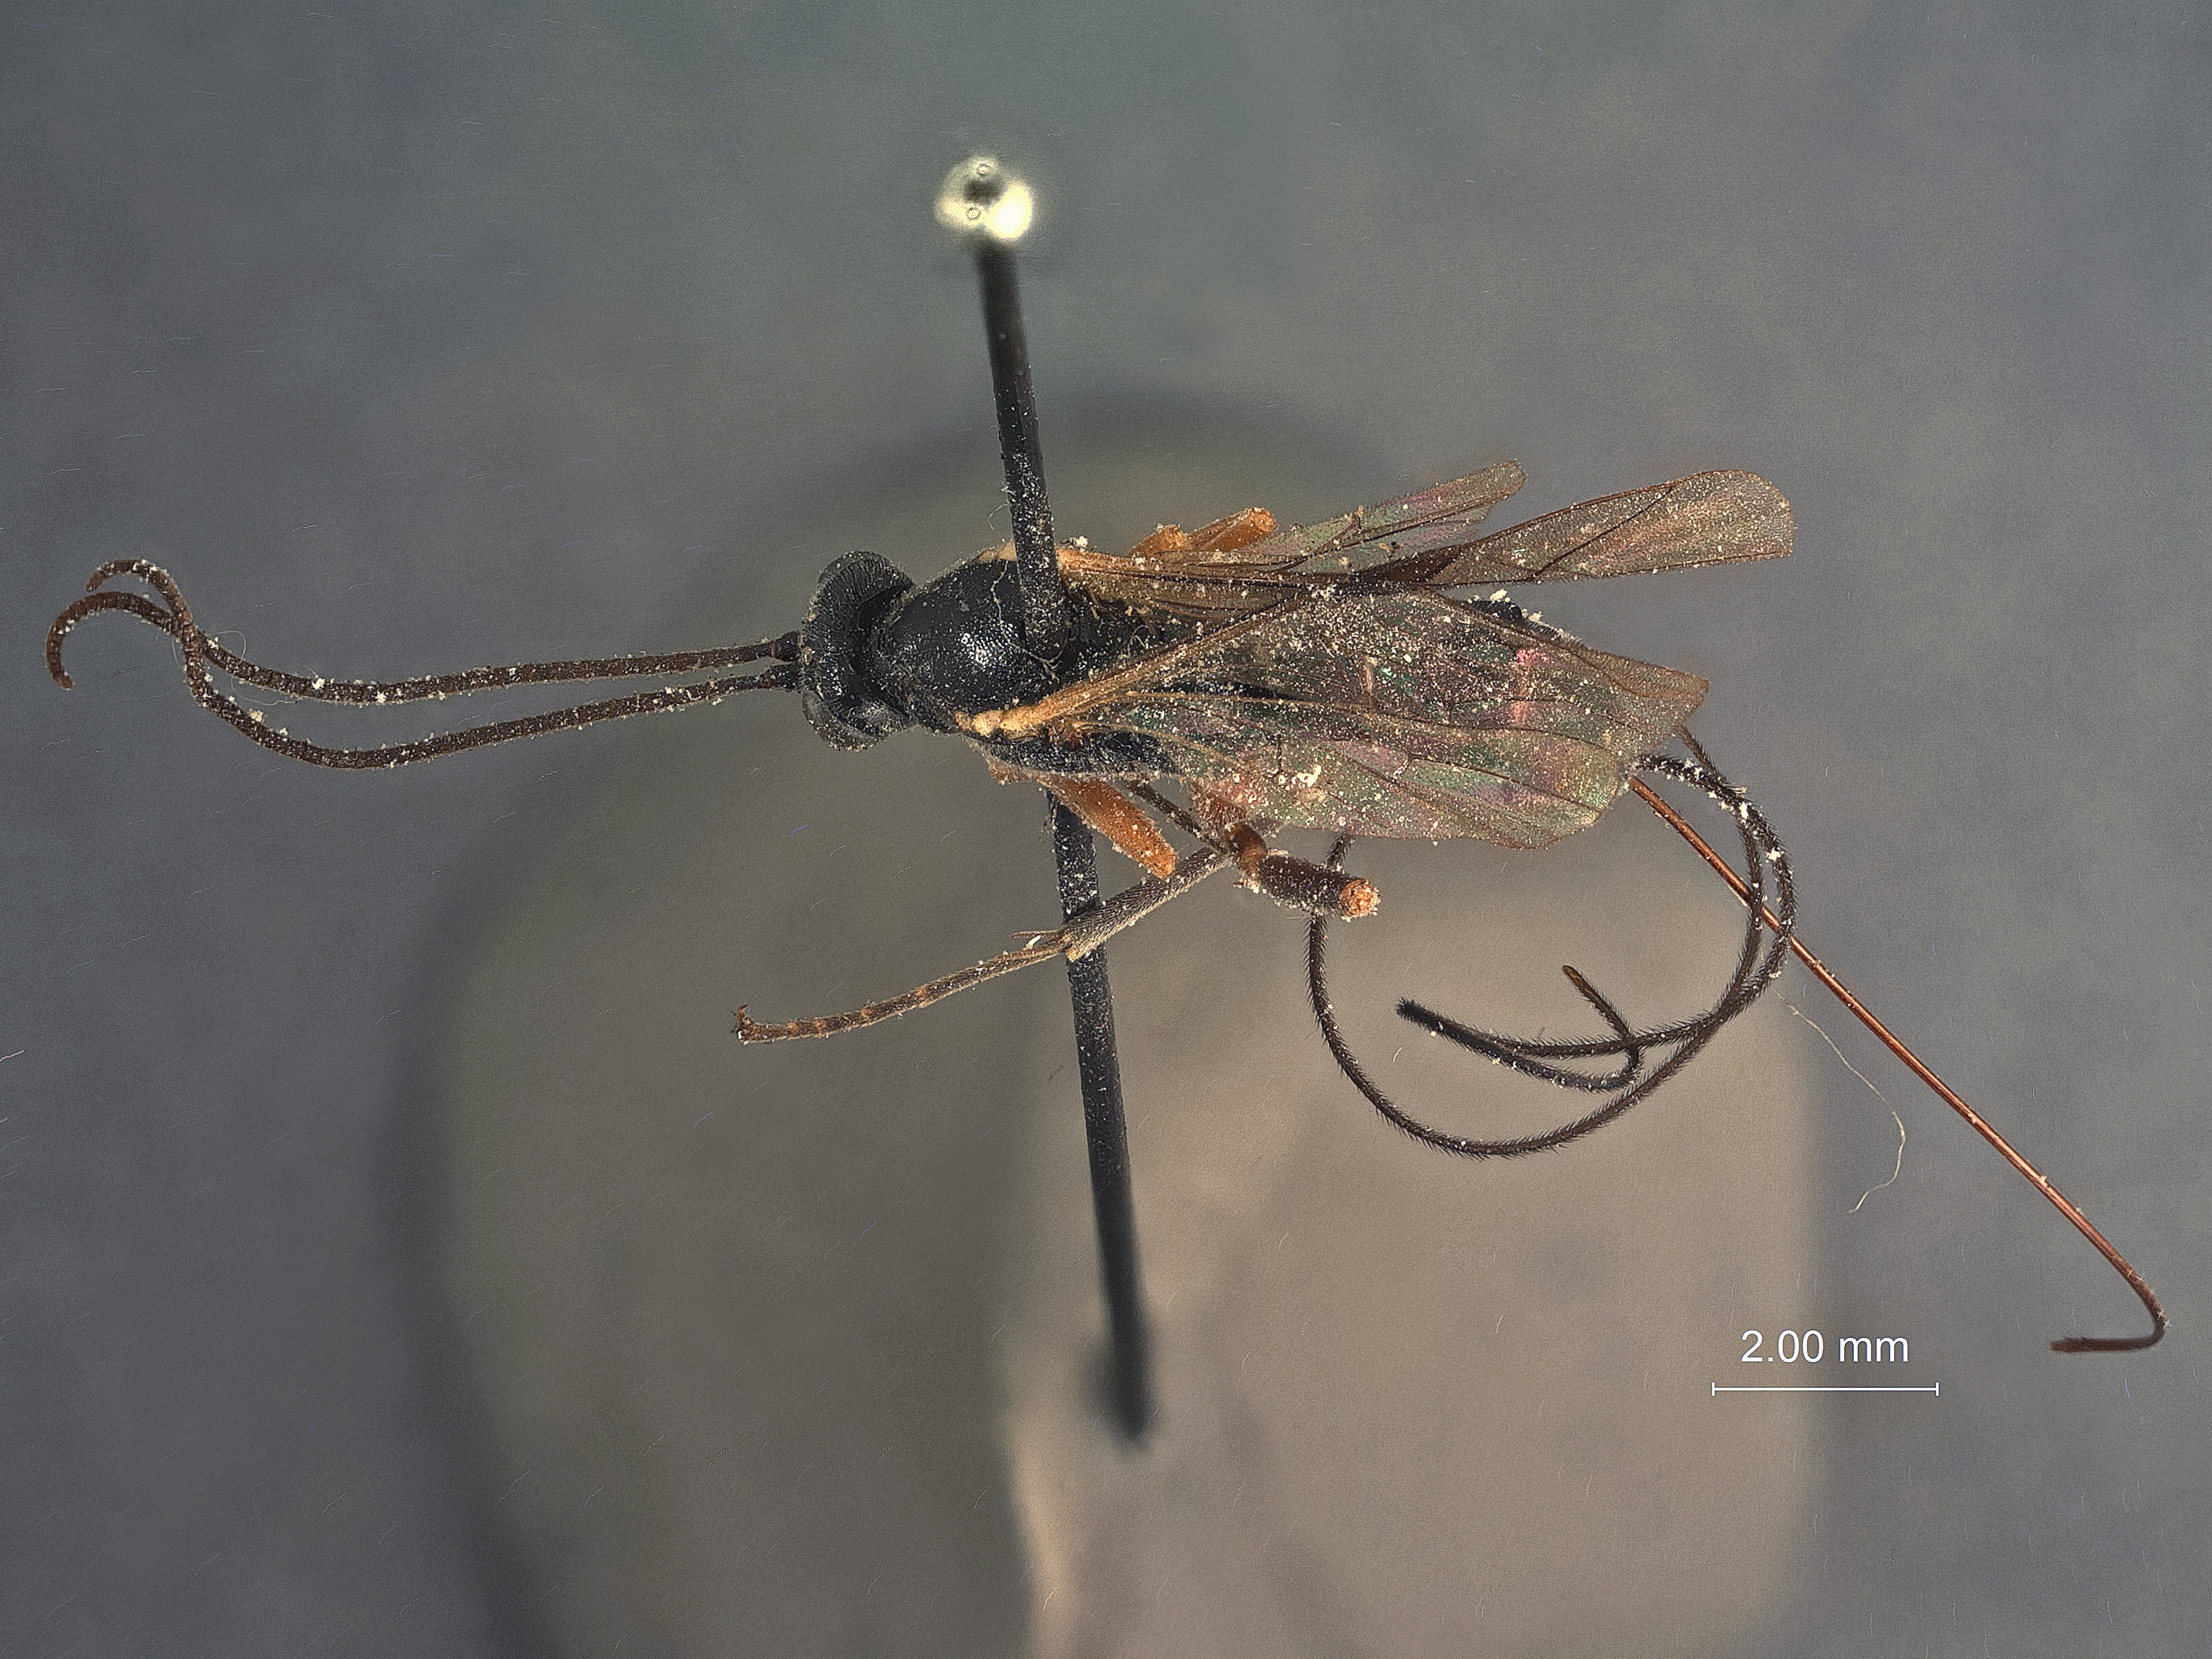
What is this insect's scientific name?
Hemiephialtes glyptus
